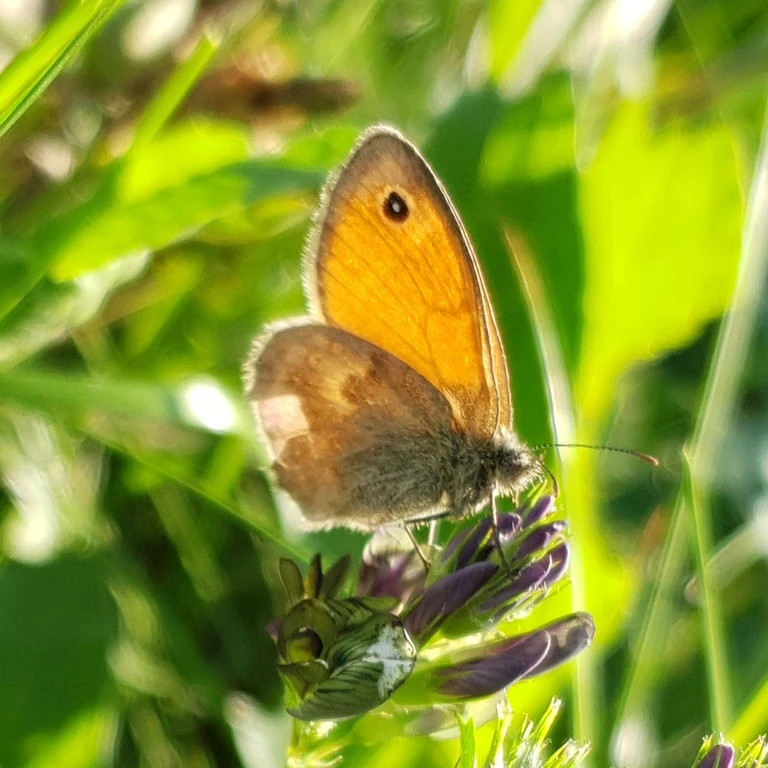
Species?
Coenonympha pamphilus
